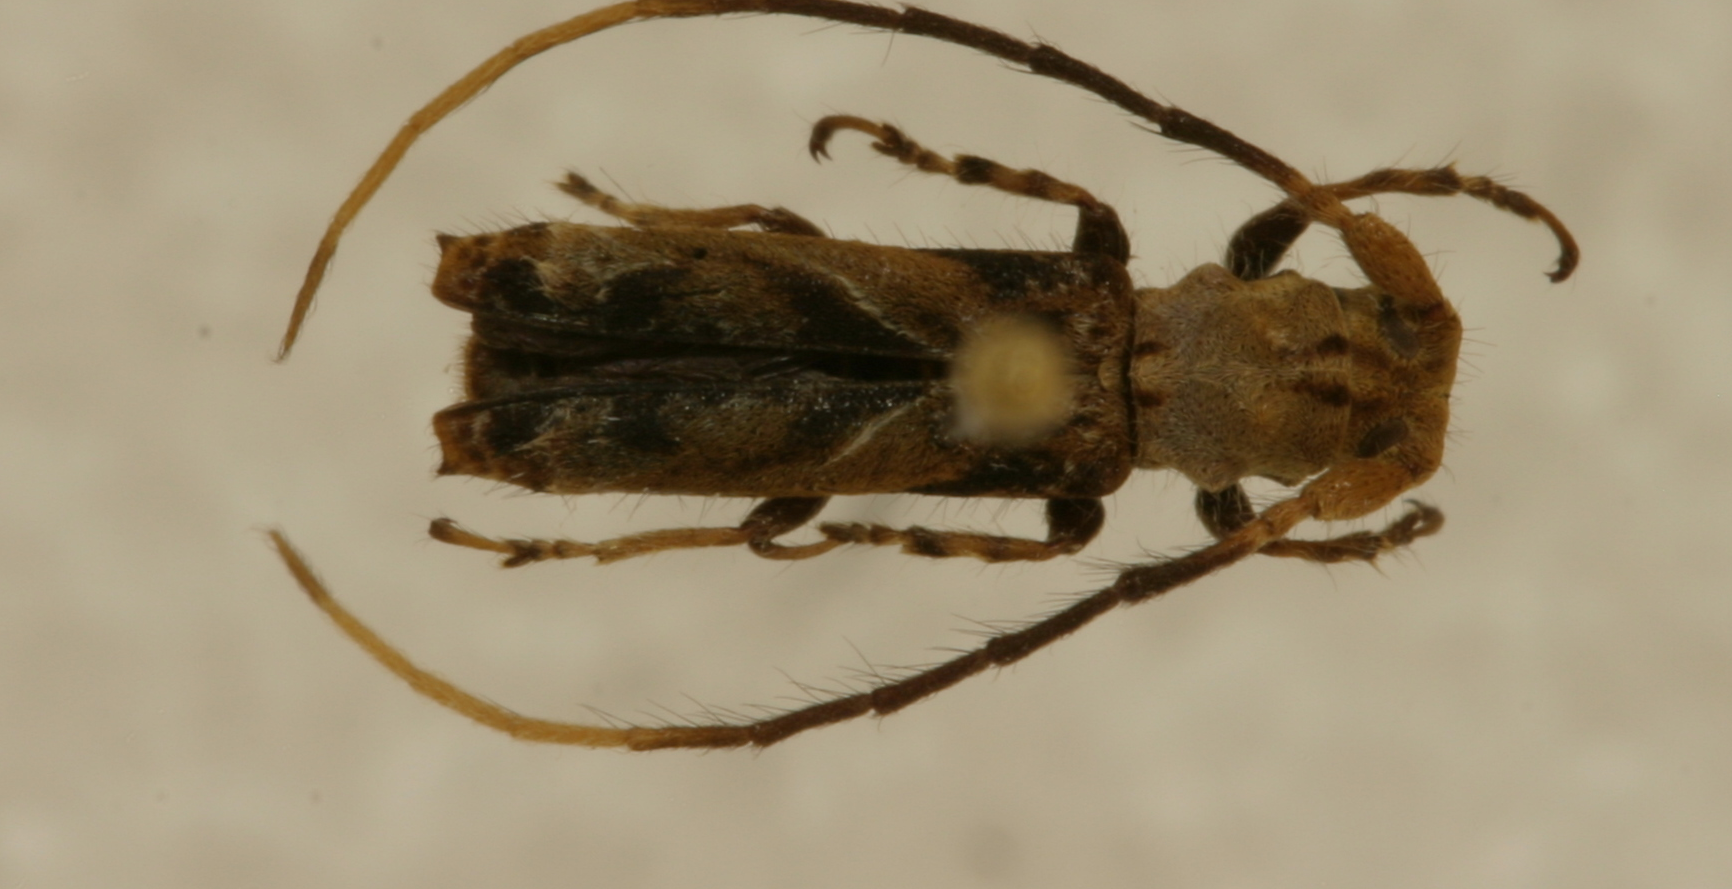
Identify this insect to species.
Irundiaba waorani
